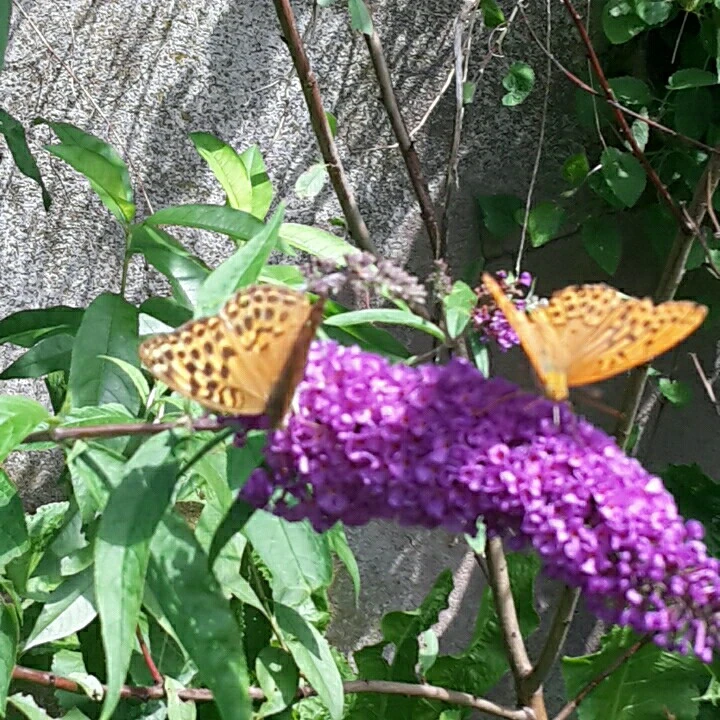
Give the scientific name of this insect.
Argynnis paphia
